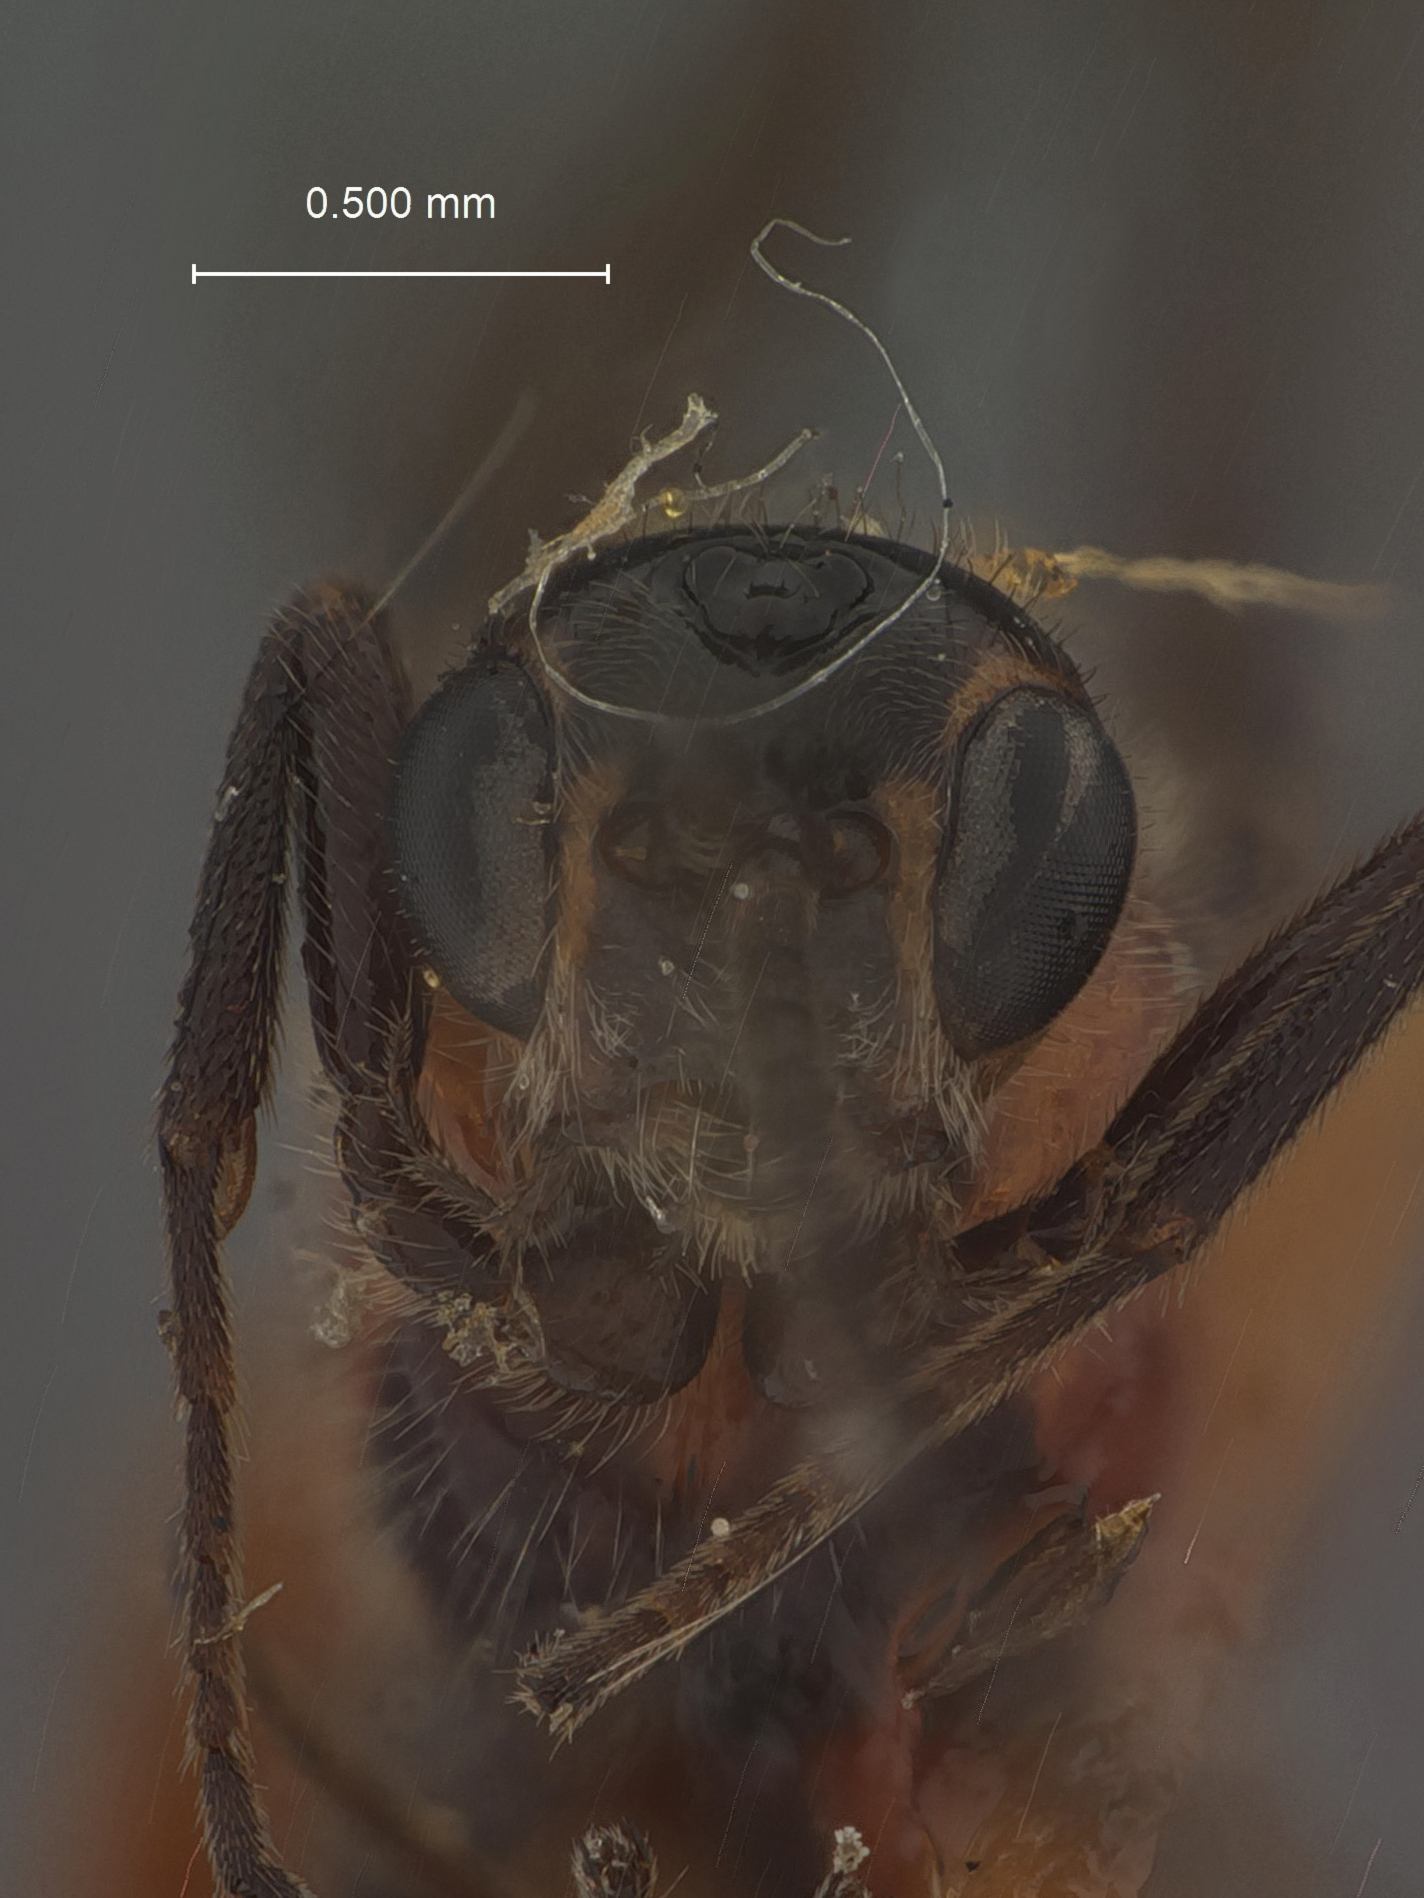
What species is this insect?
Microbracon helianthi
